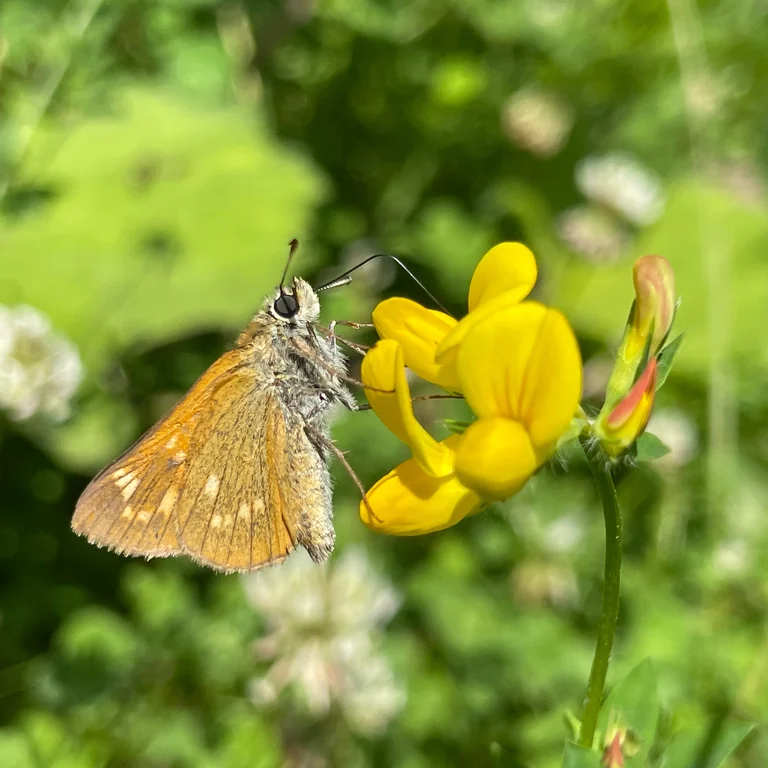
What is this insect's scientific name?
Ochlodes sylvanus (also Ochlodes venata)
